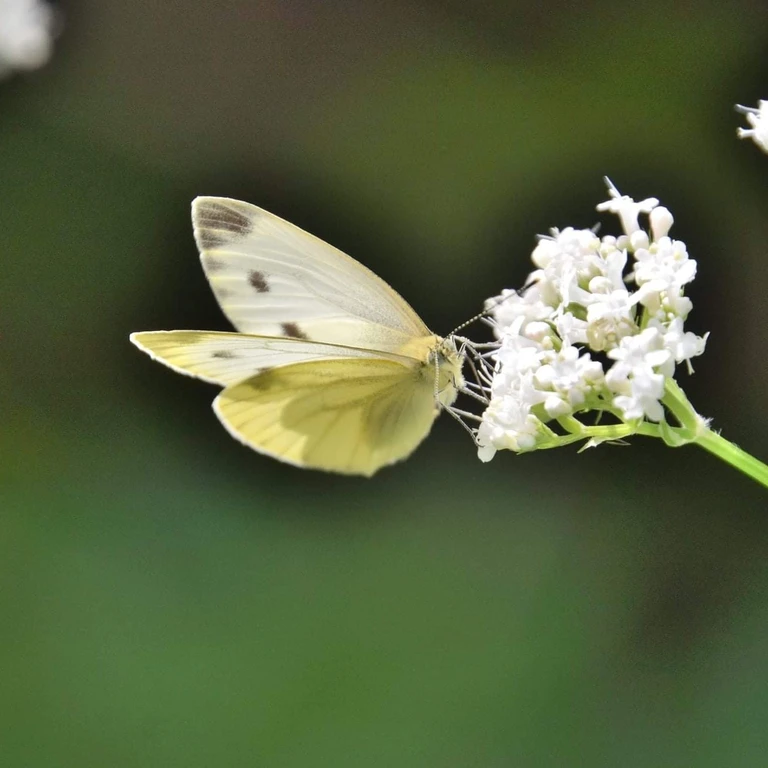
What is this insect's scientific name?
Pieris napi
